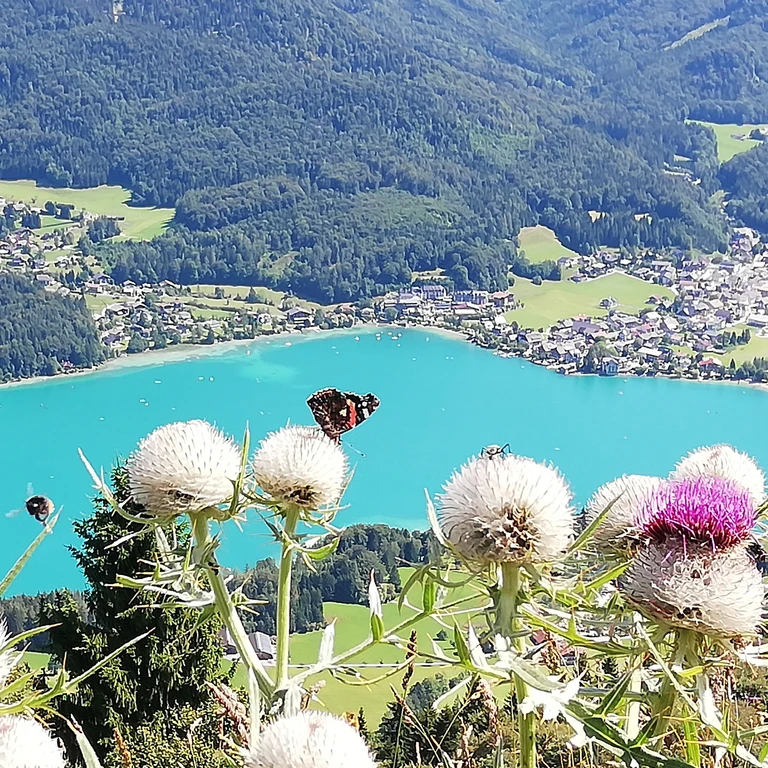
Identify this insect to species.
Vanessa atalanta
